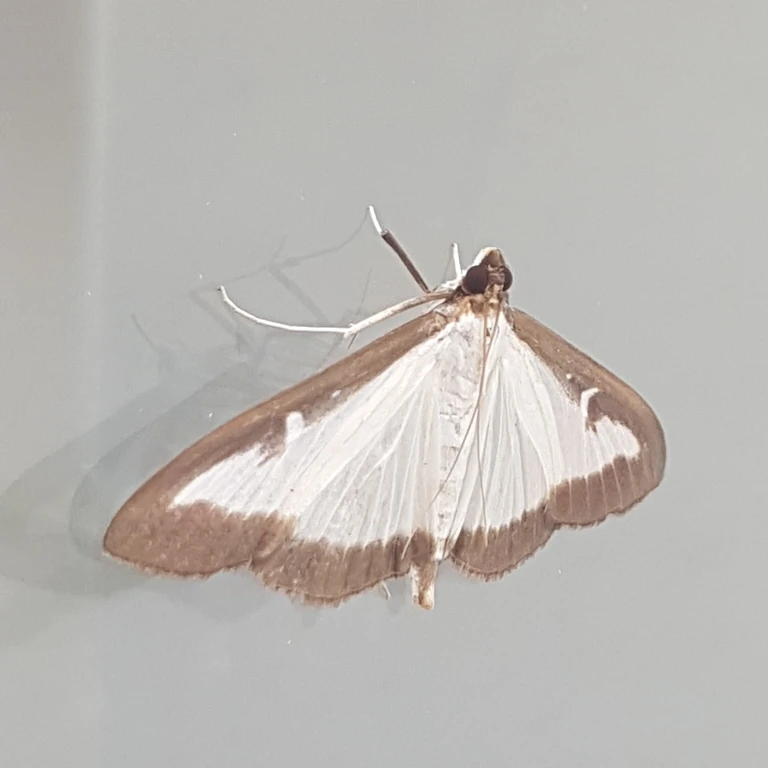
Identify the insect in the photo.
Cydalima perspectalis
